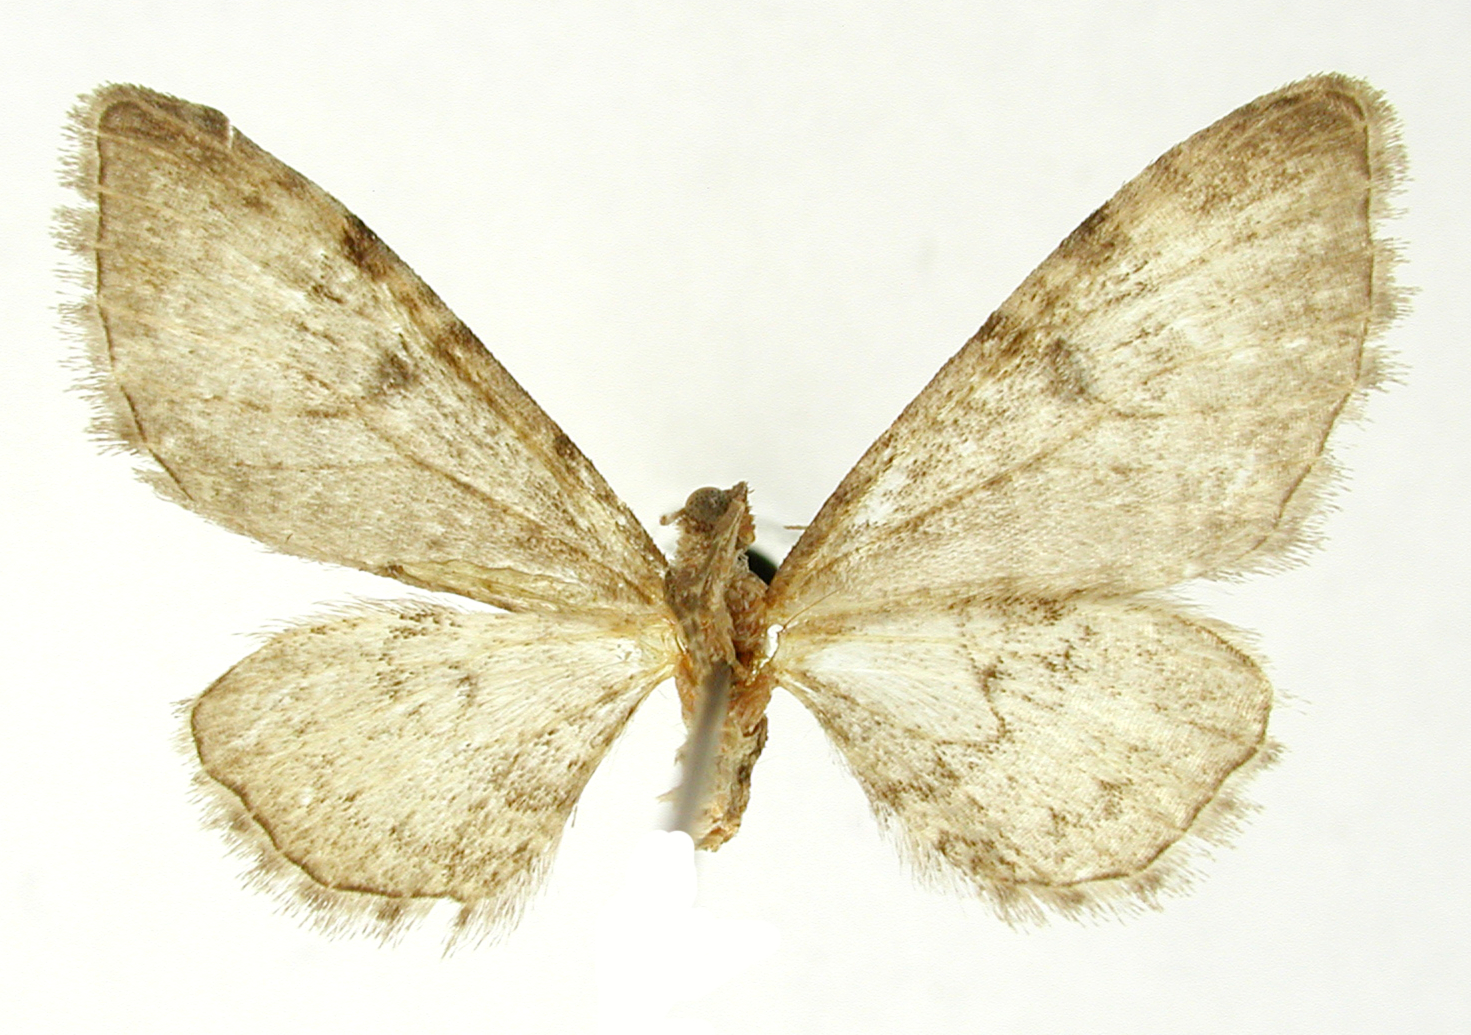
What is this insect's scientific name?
Tephroclystia dustica
